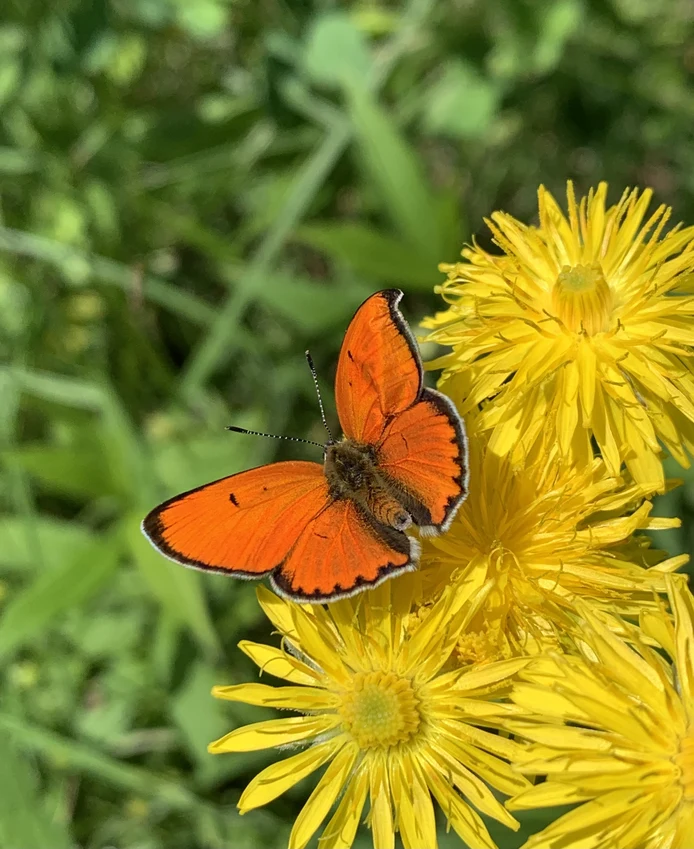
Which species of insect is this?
Lycaena dispar
